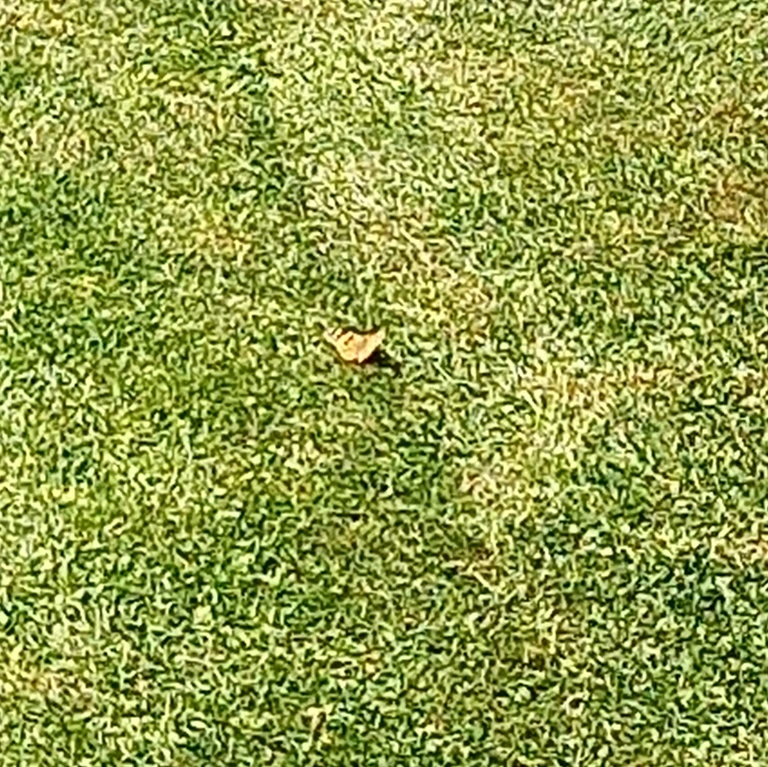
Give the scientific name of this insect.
Vanessa cardui
